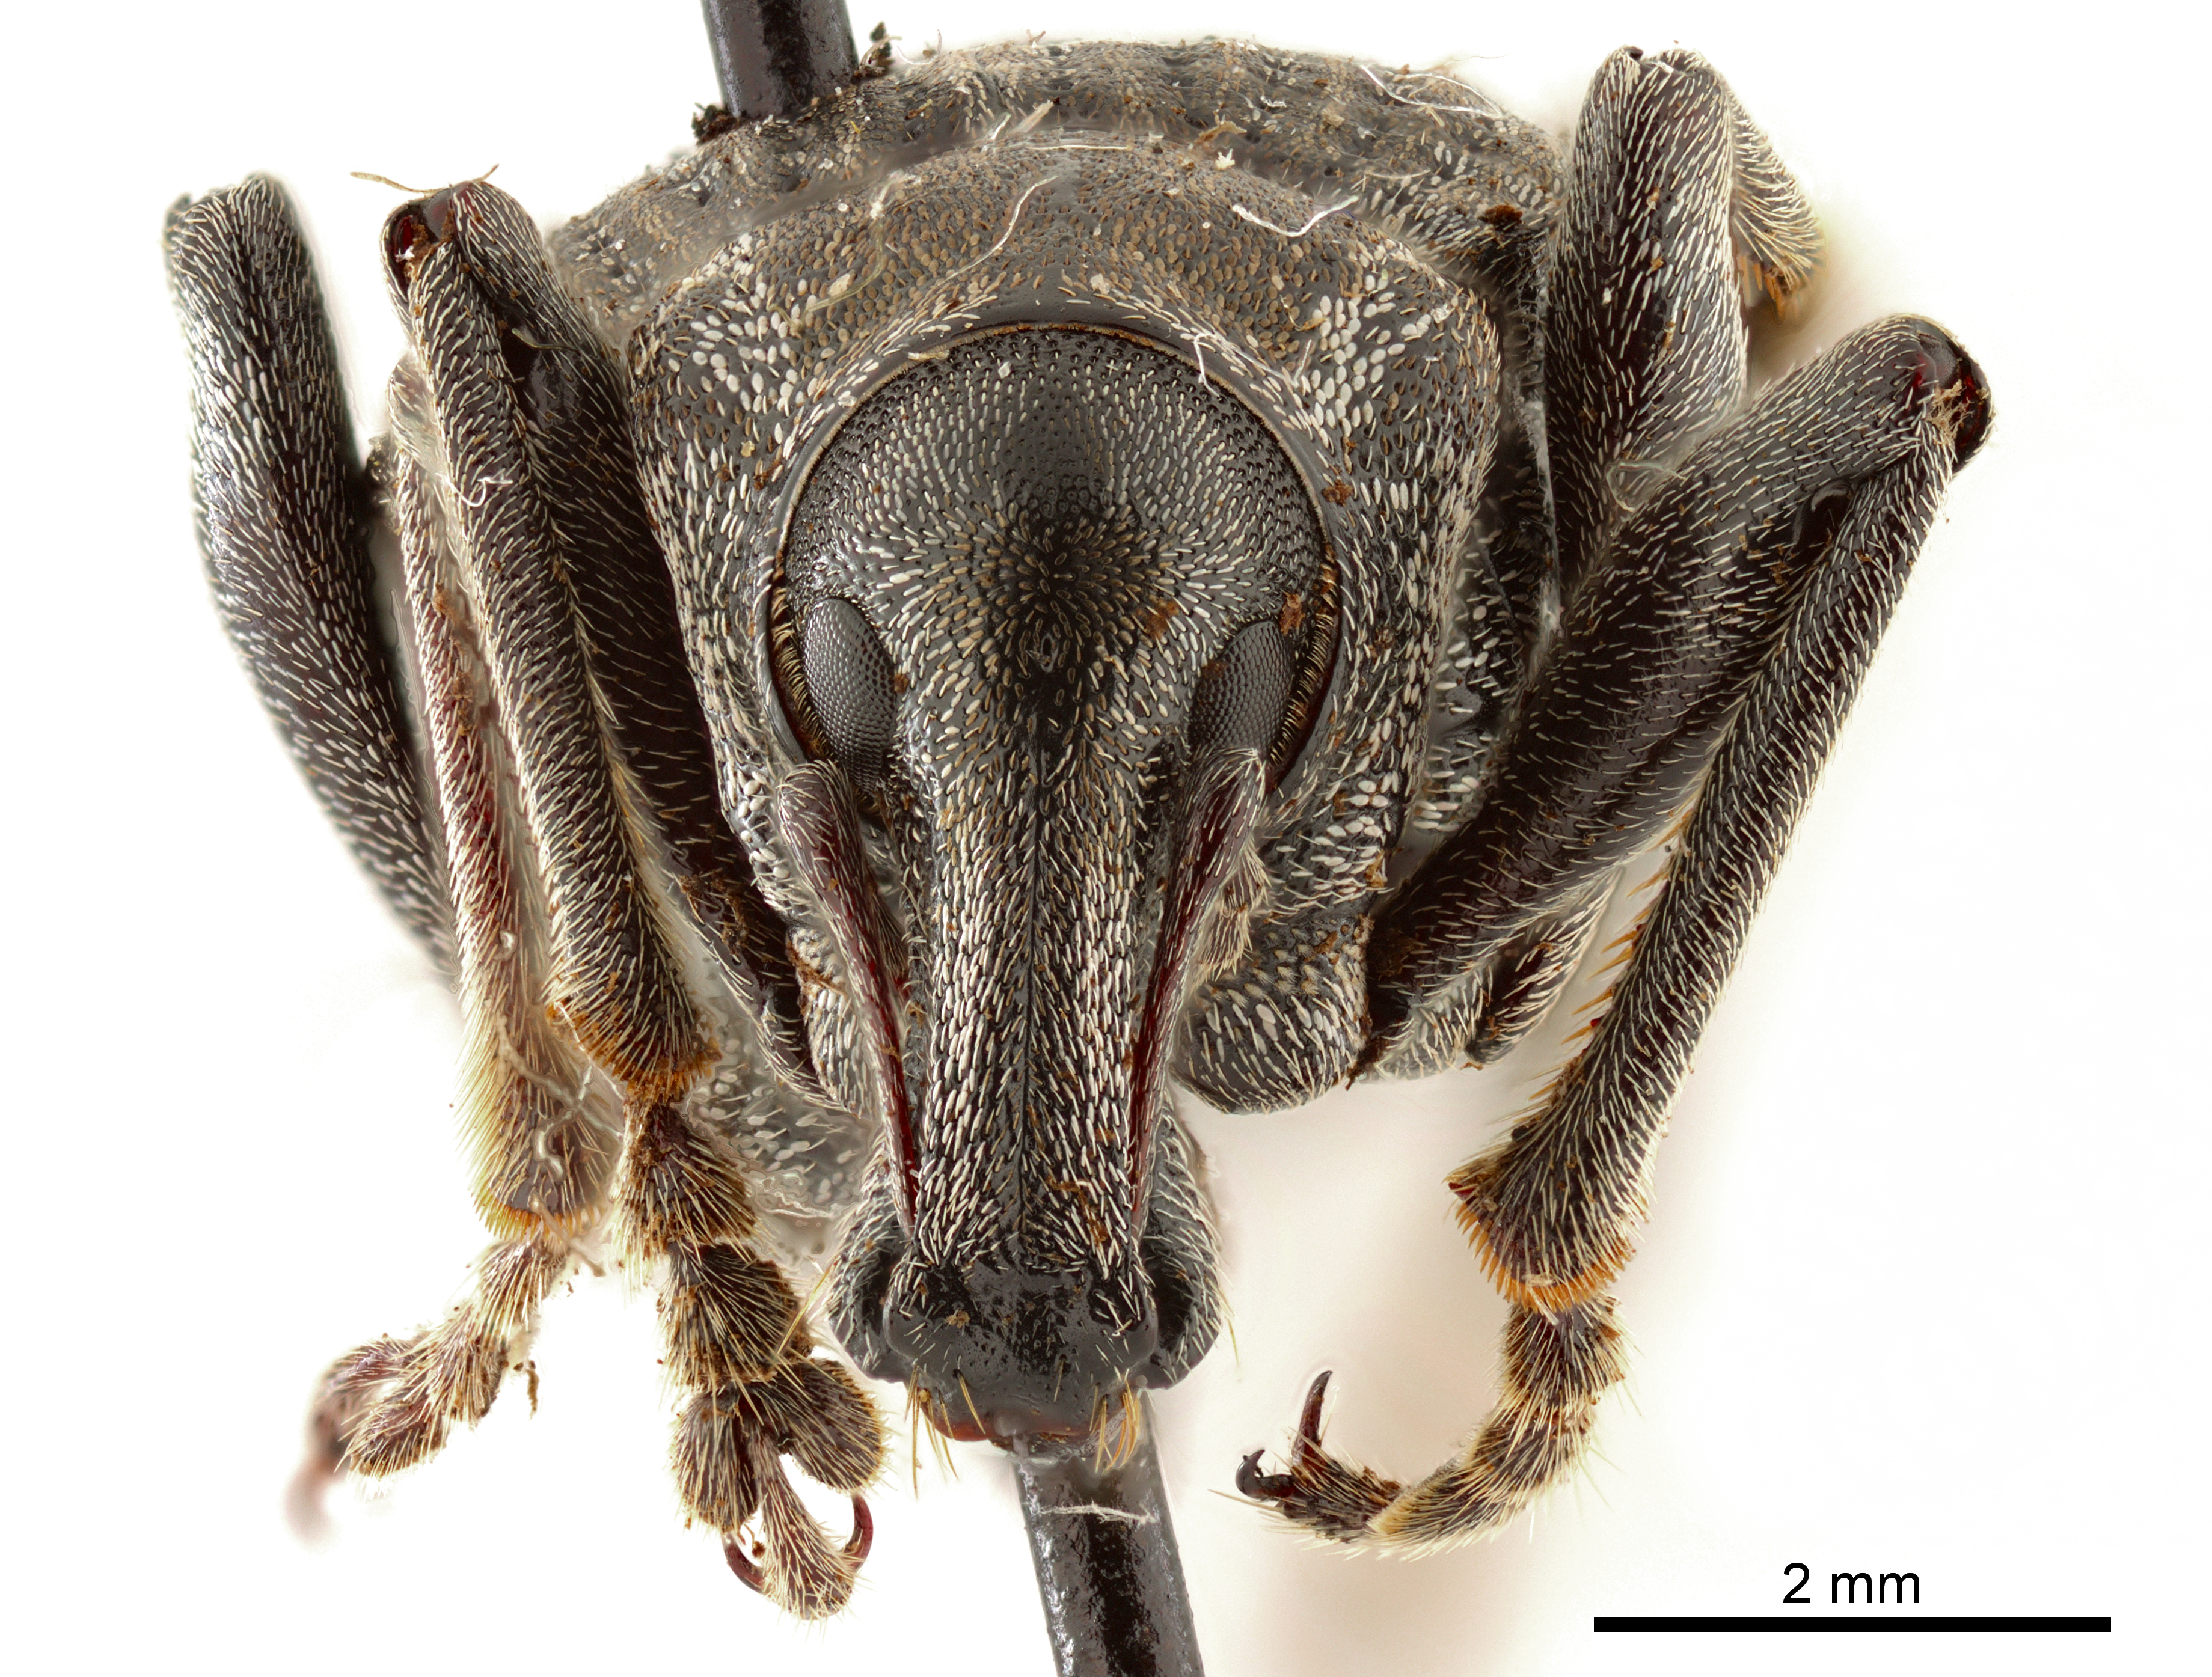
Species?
Cylydrorhinus costatus
